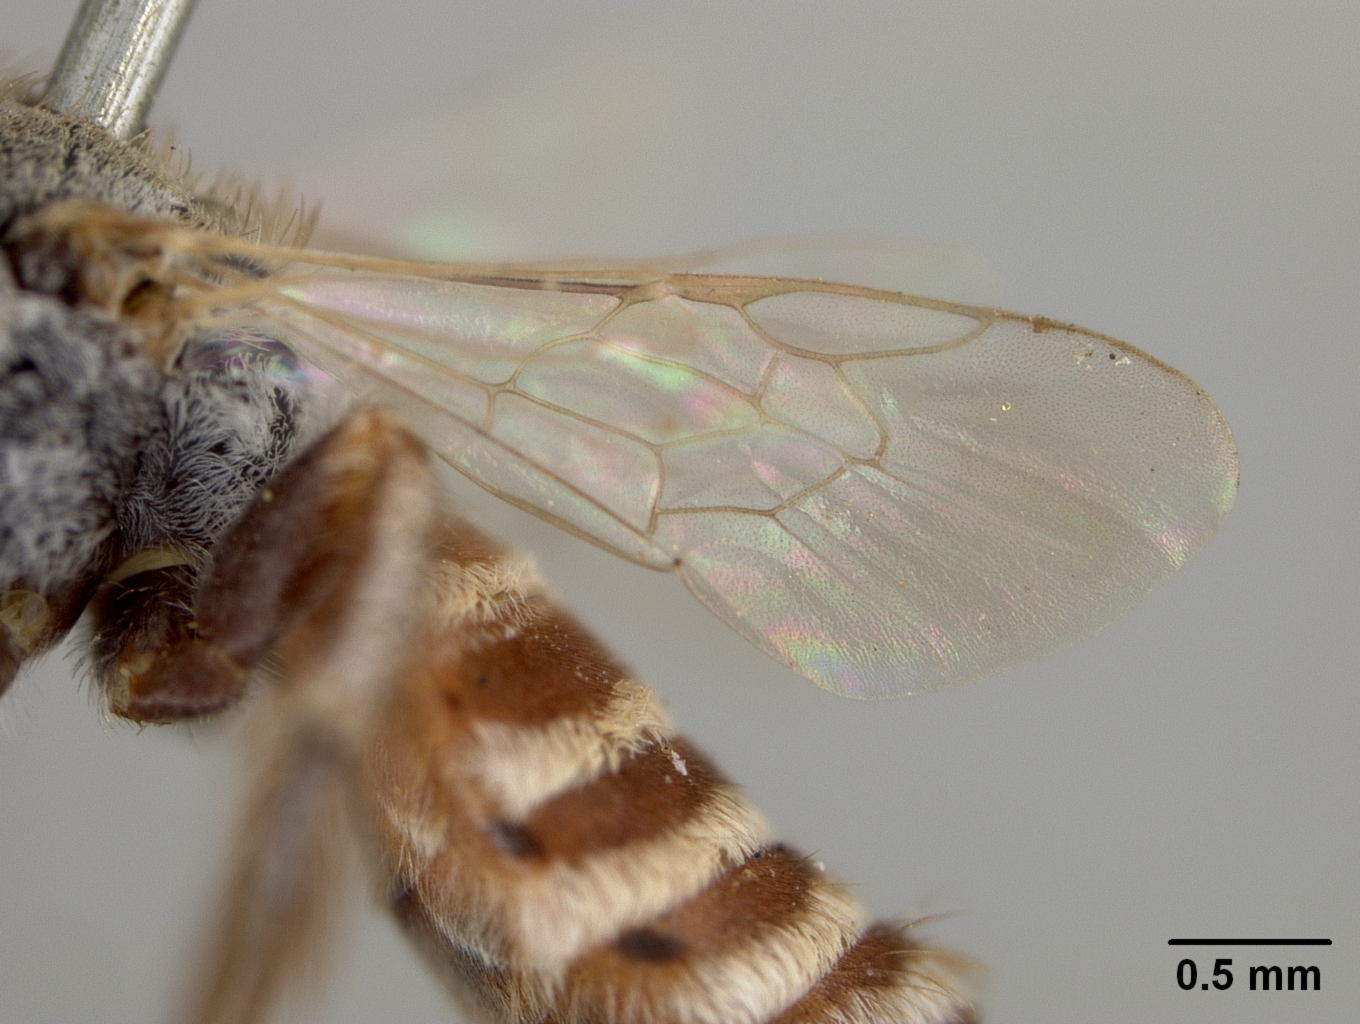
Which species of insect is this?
Hesperaspis elegantula
